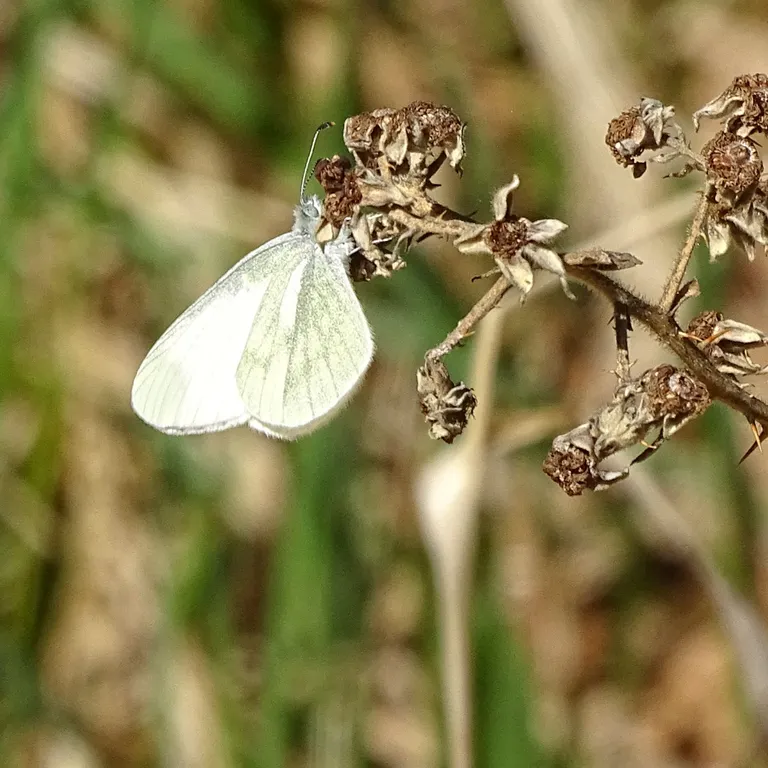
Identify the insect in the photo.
Leptidea sinapis/juvernica
